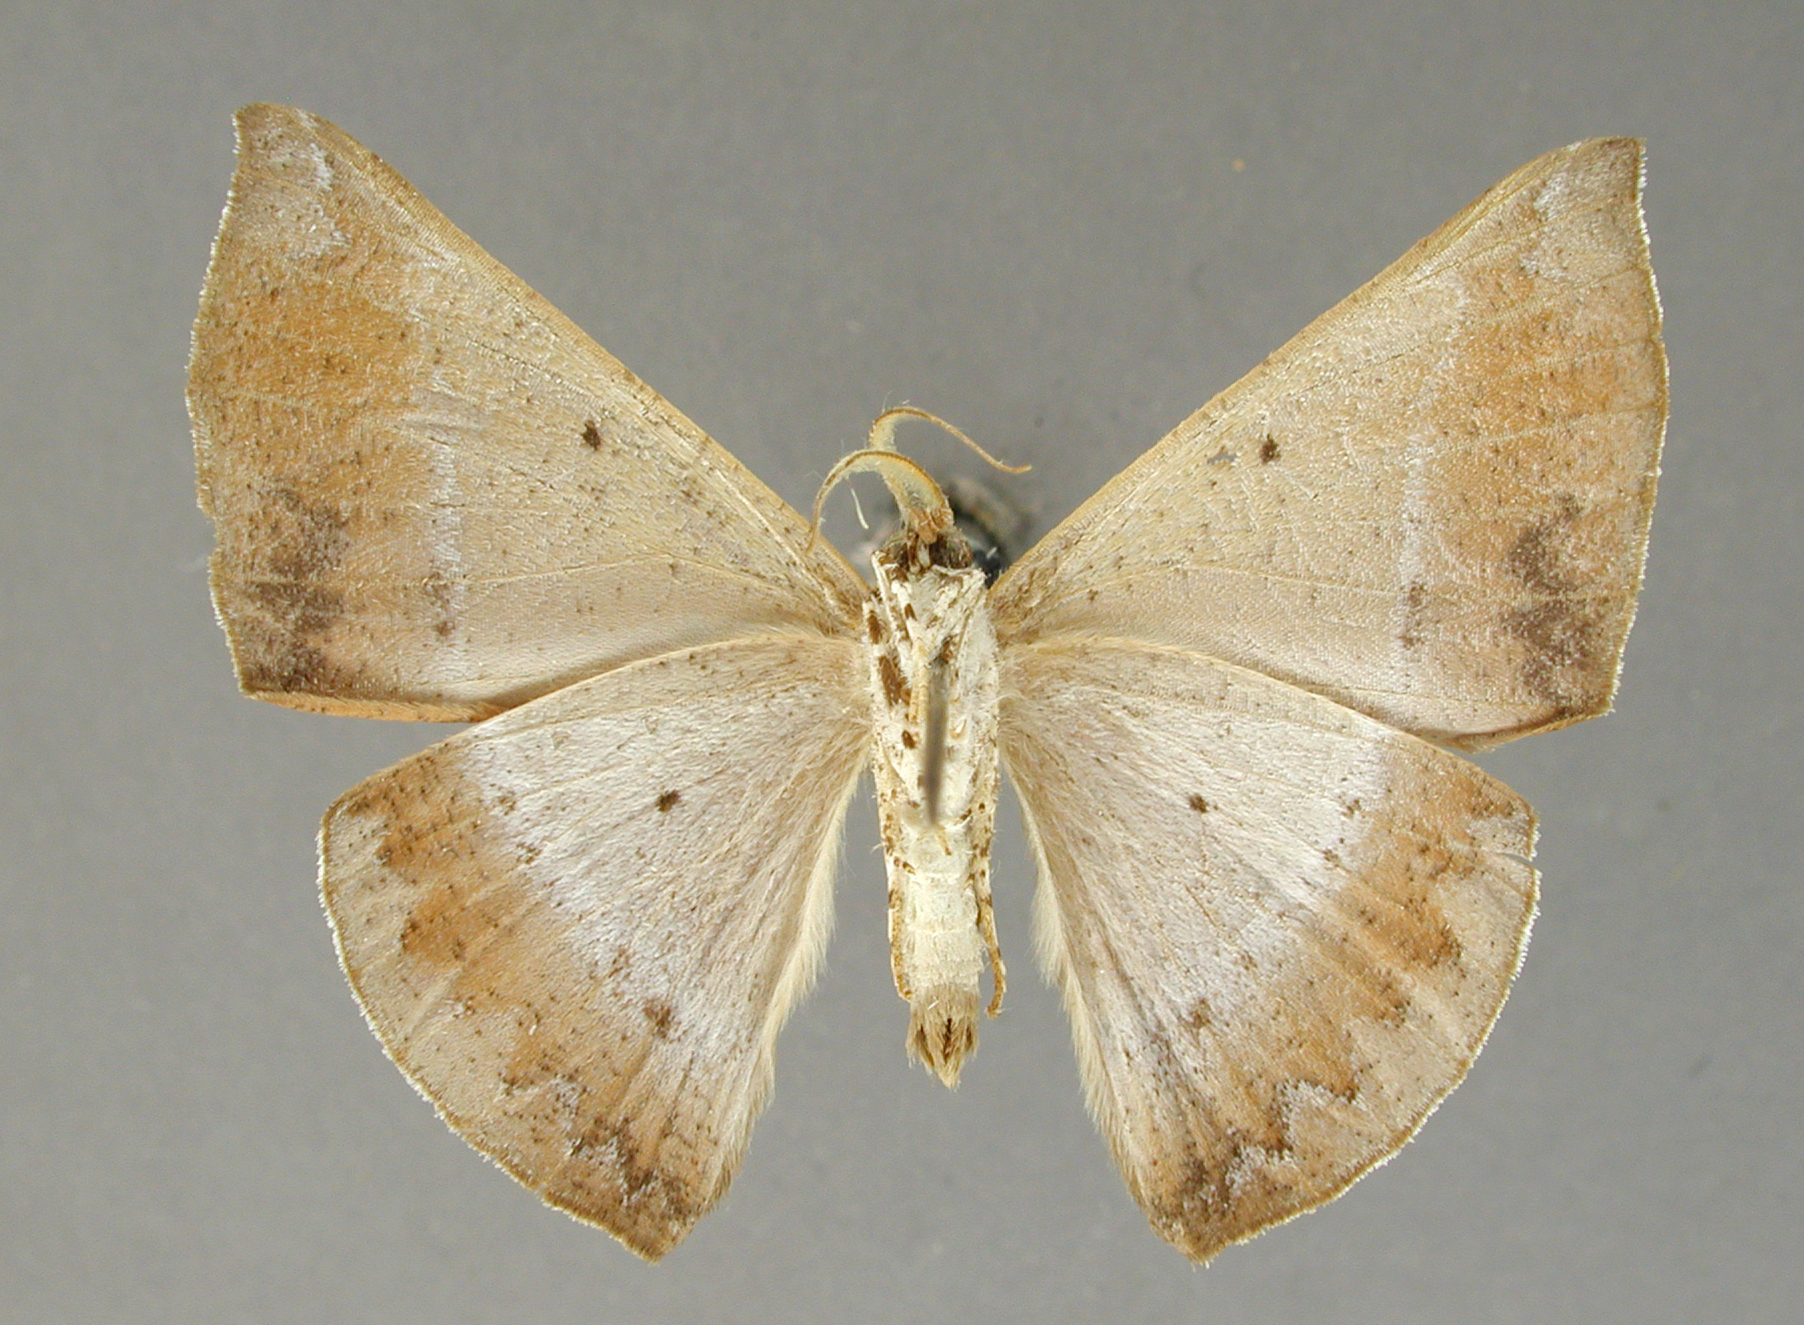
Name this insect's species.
Polla hemeraria
